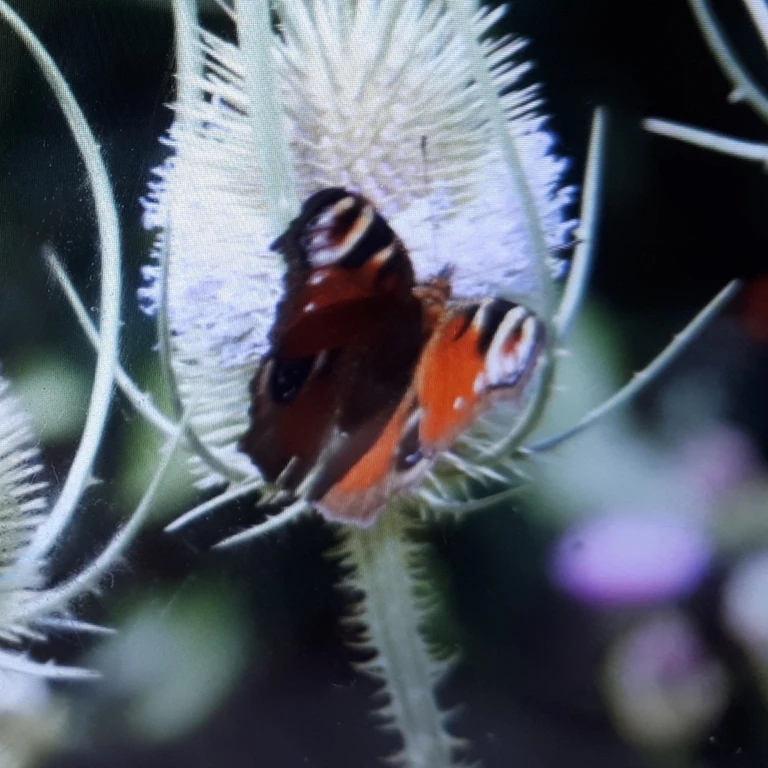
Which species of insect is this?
Aglais io
